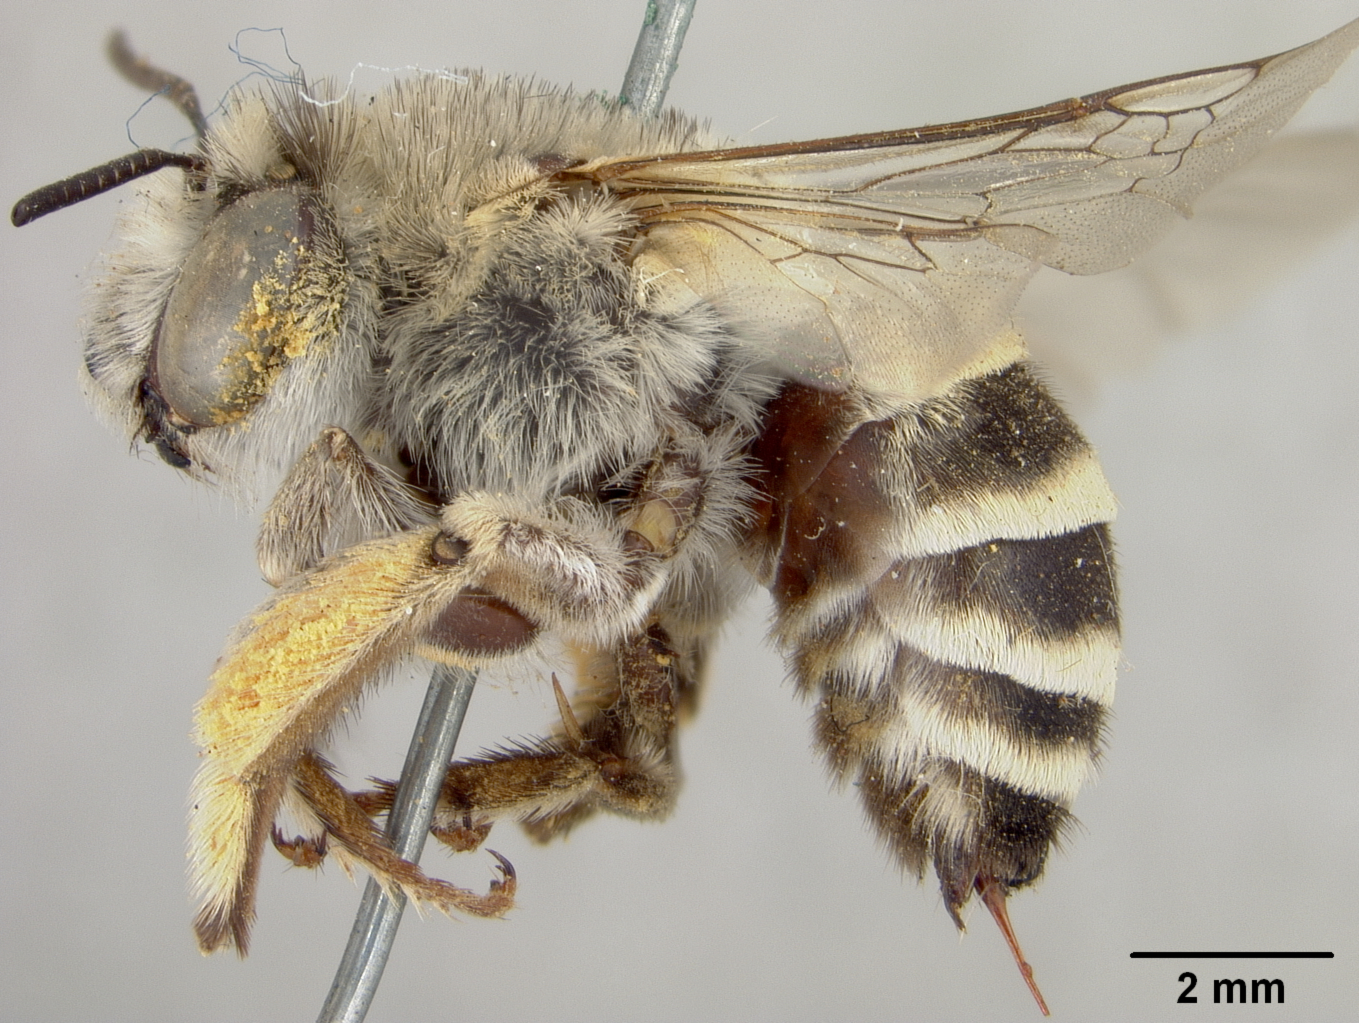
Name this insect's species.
Podalirius alamosanus
